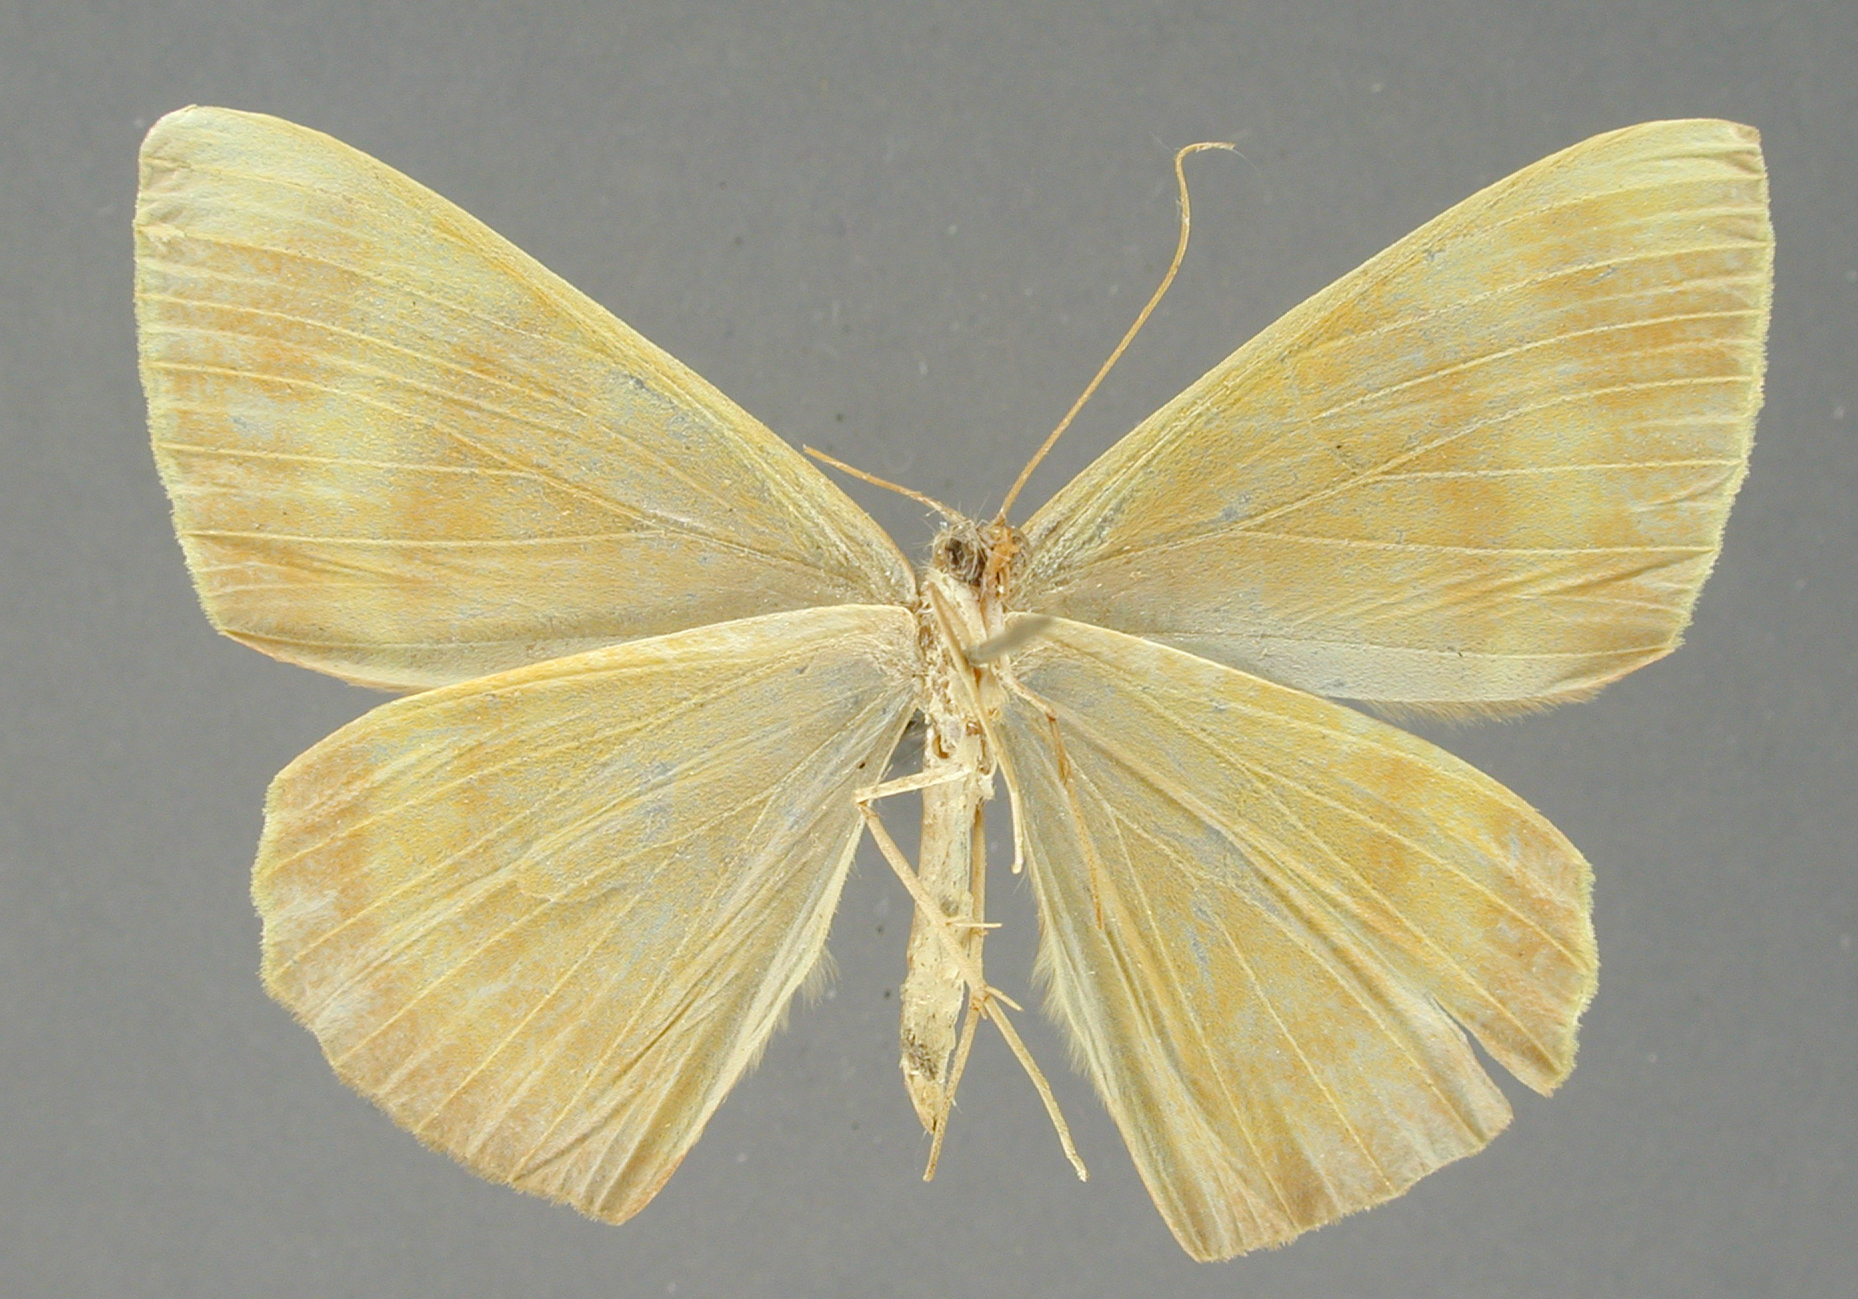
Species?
Palyas maculicosta
